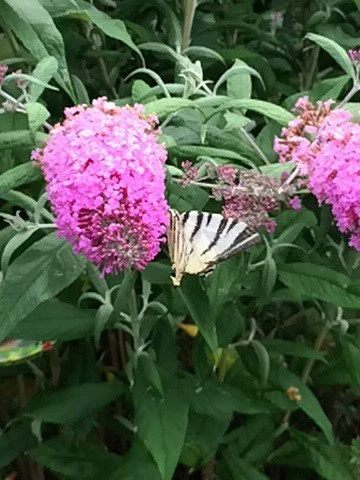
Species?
Iphiclides podalirius
